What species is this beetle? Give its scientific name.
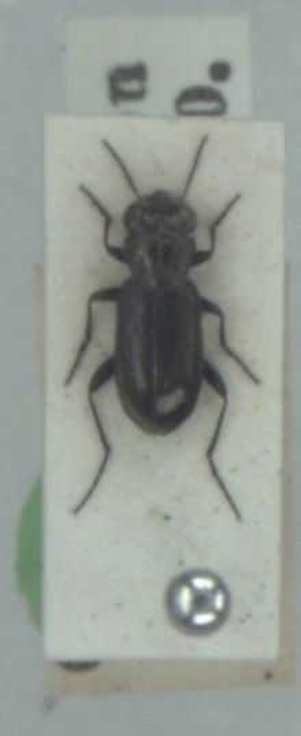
Notiophilus aquaticus
